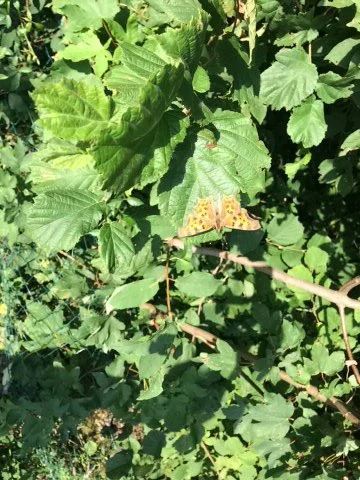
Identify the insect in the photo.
Polygonia c-album
